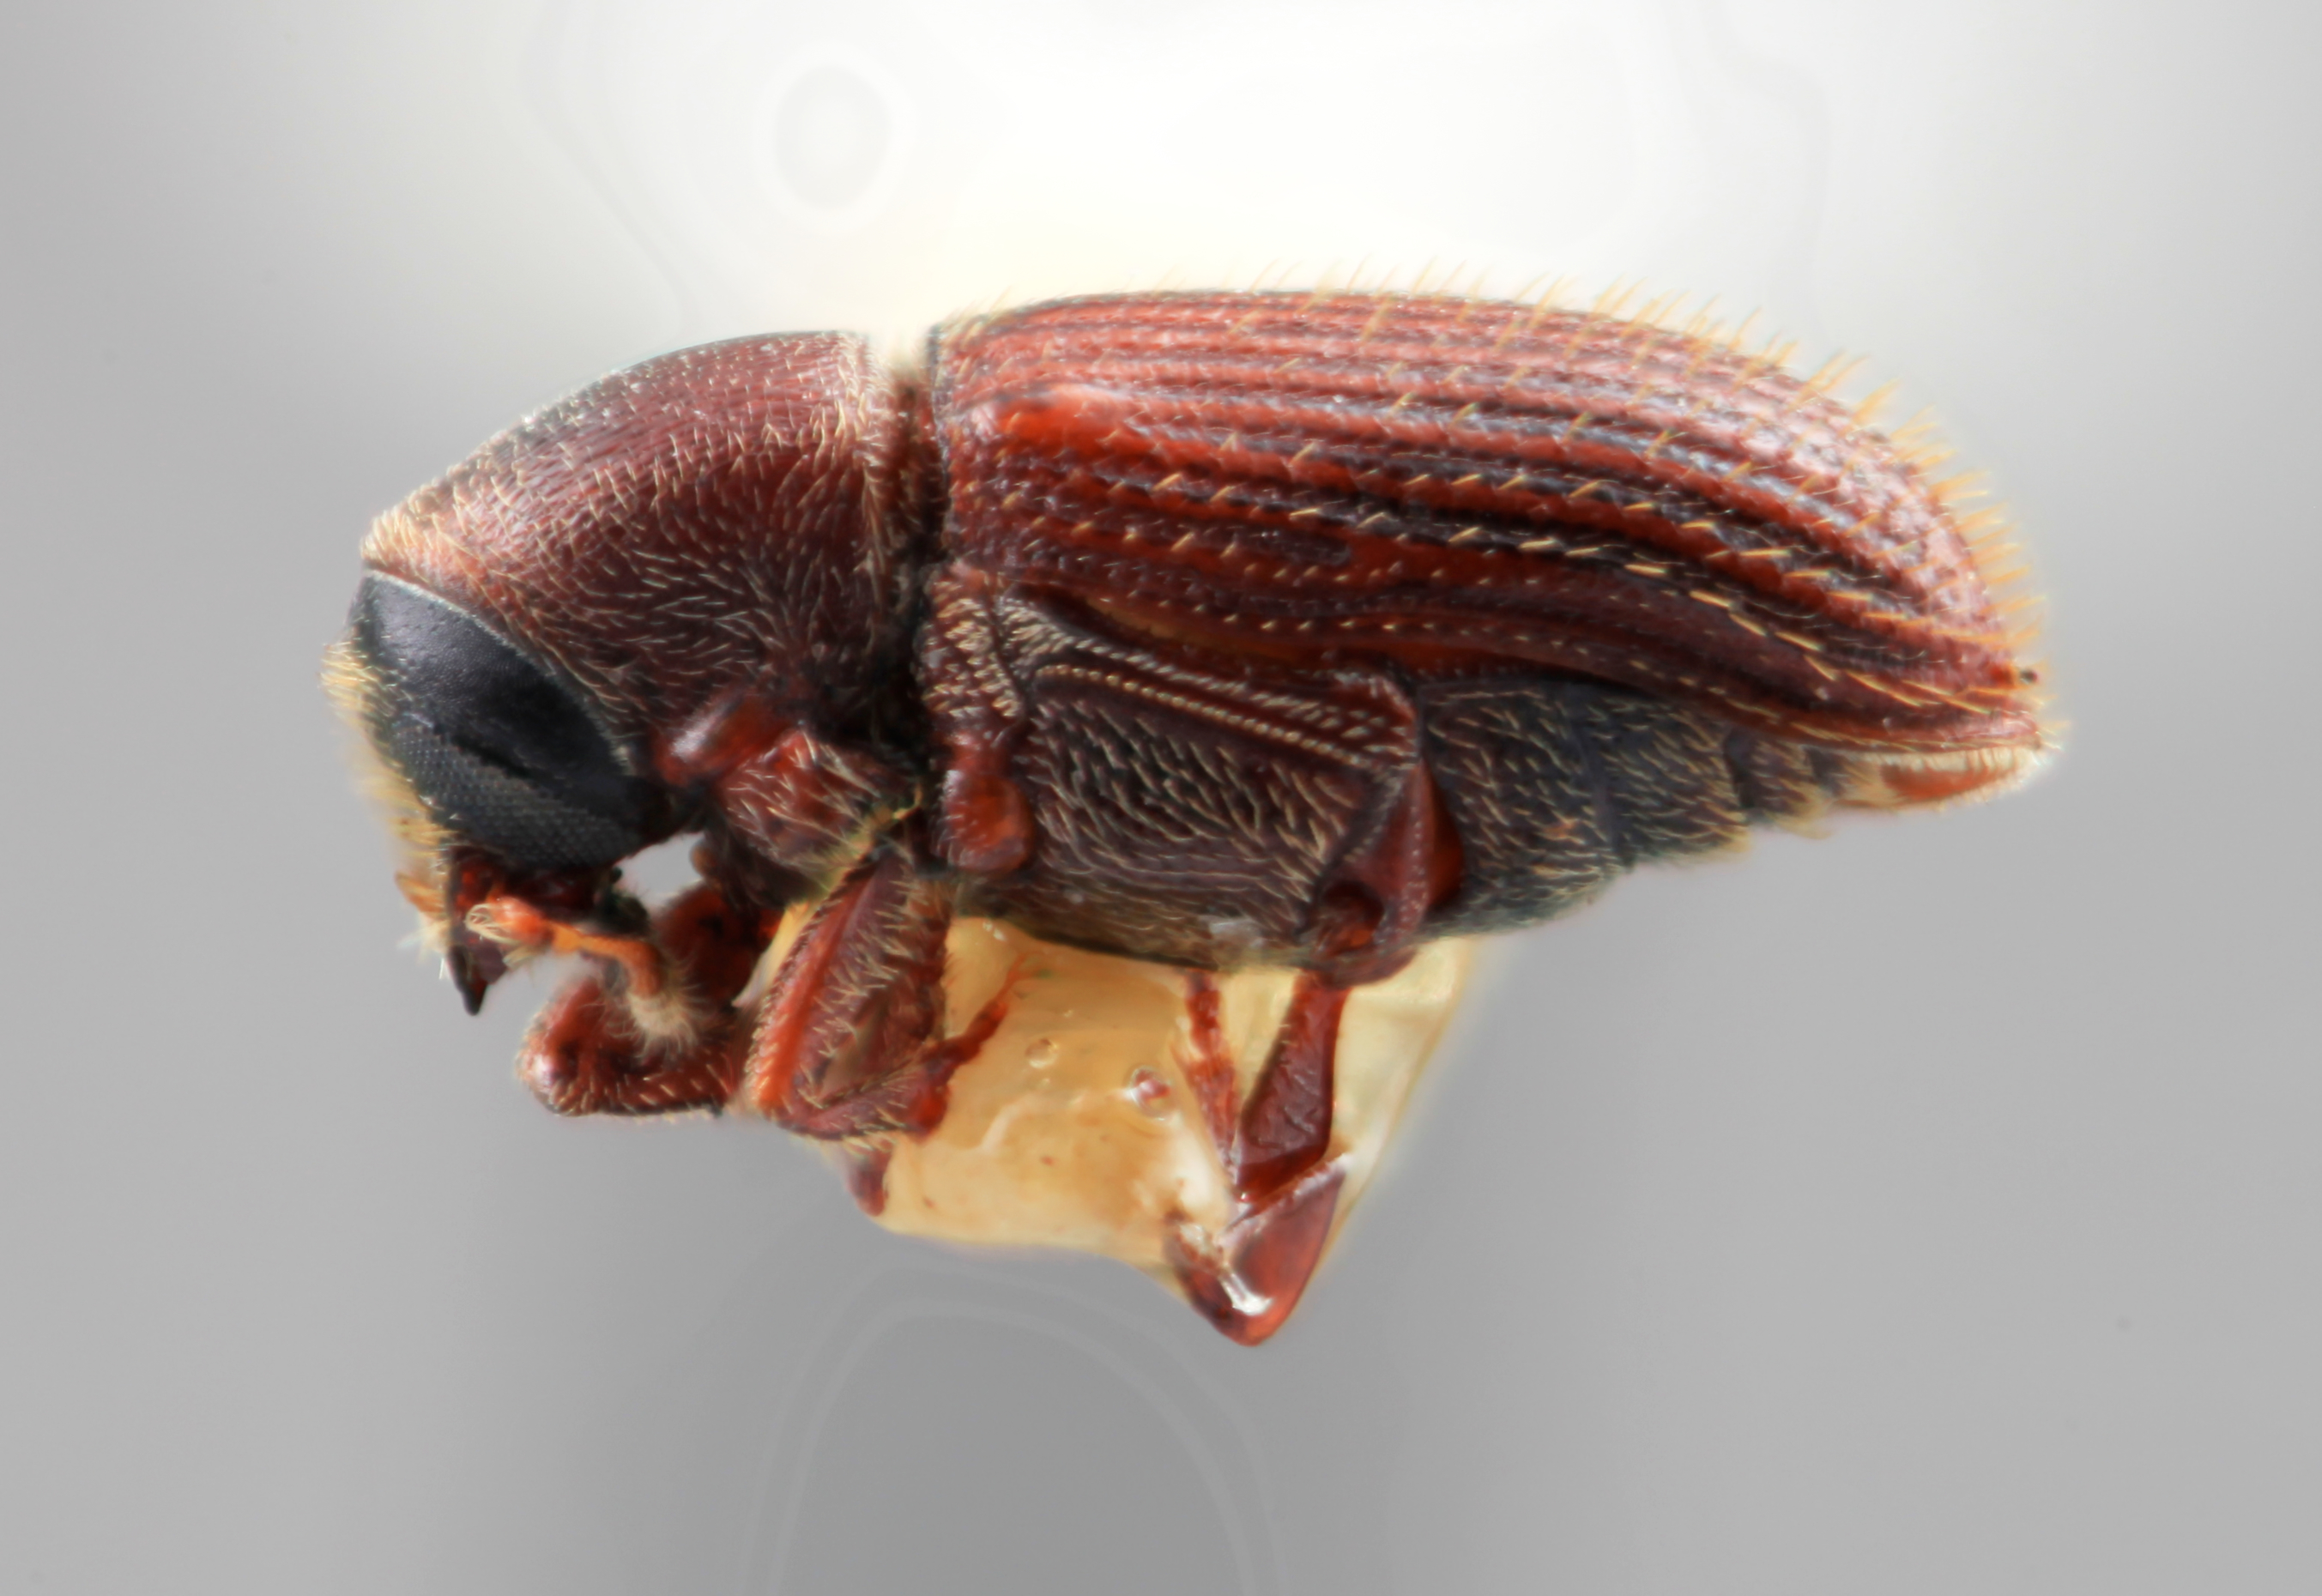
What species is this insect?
Cnesinus atrocis
